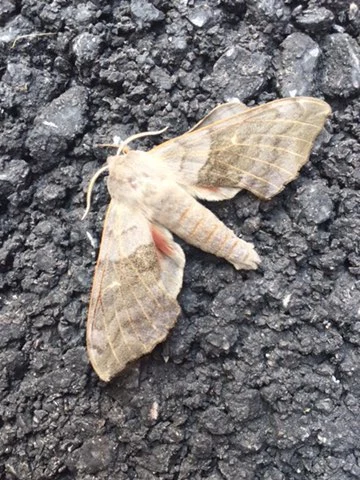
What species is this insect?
Laothoe populi
